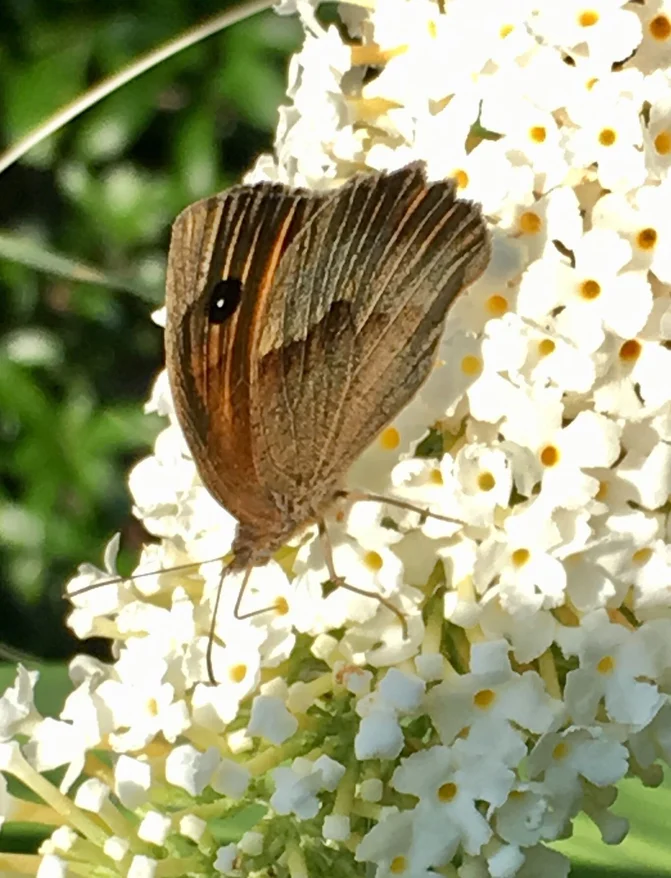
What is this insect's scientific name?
Maniola jurtina
